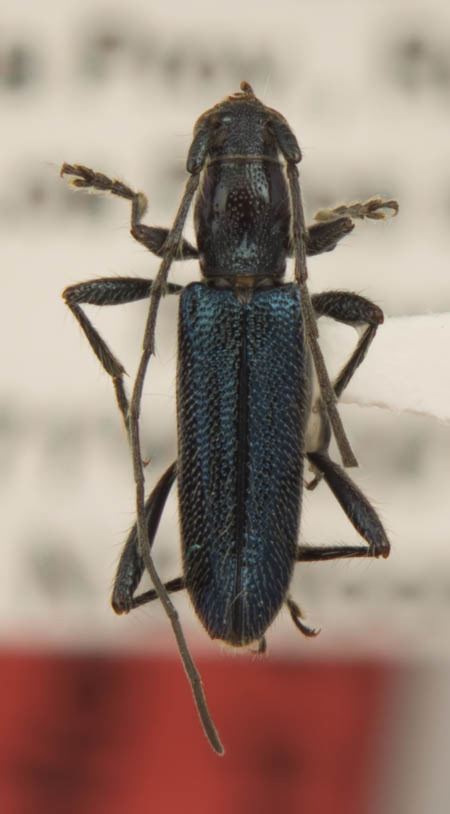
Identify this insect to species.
Psyrassa woodleyi
